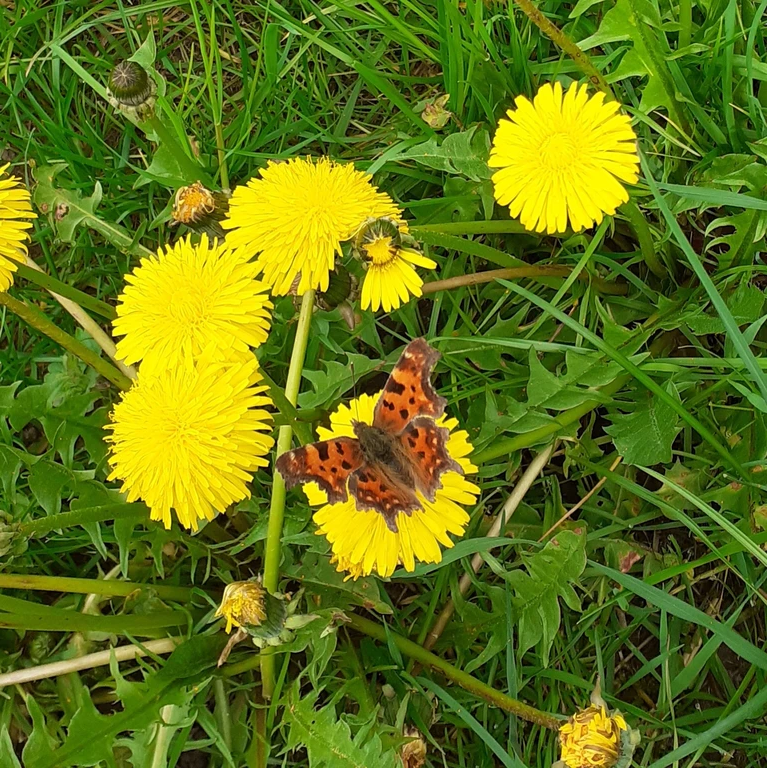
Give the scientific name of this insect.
Polygonia c-album
